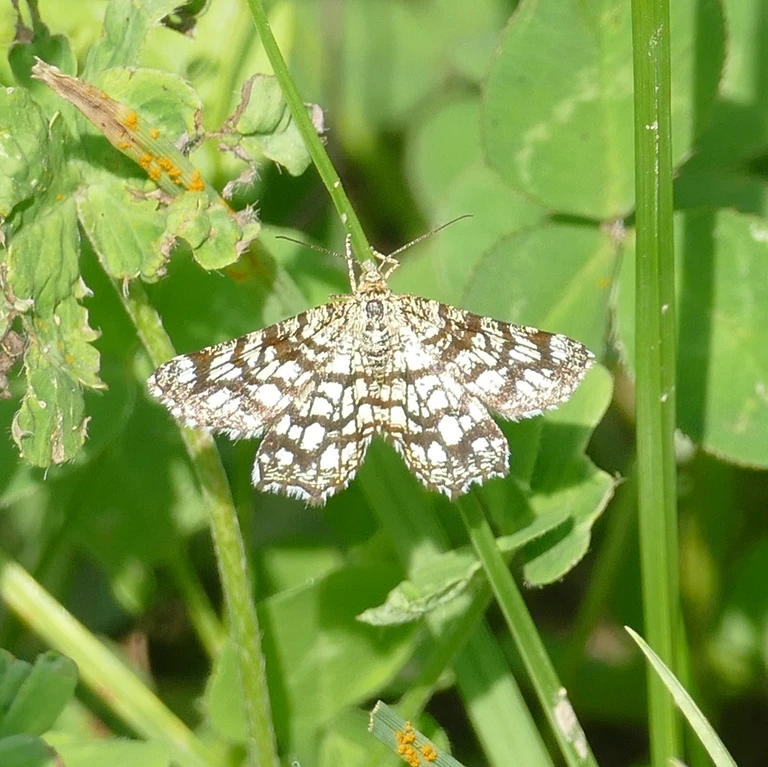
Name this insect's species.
Chiasmia clathrata
